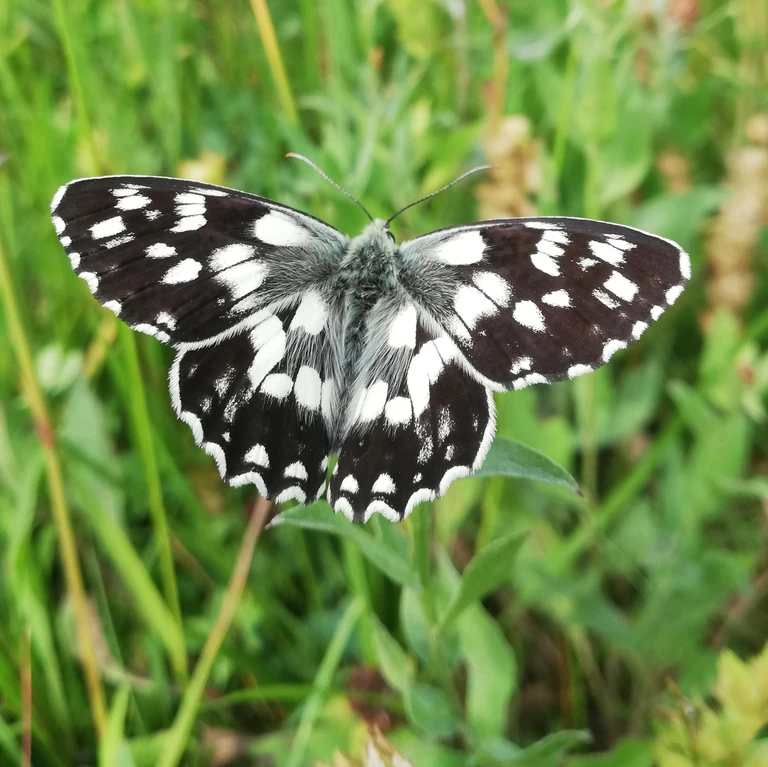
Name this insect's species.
Melanargia galathea
